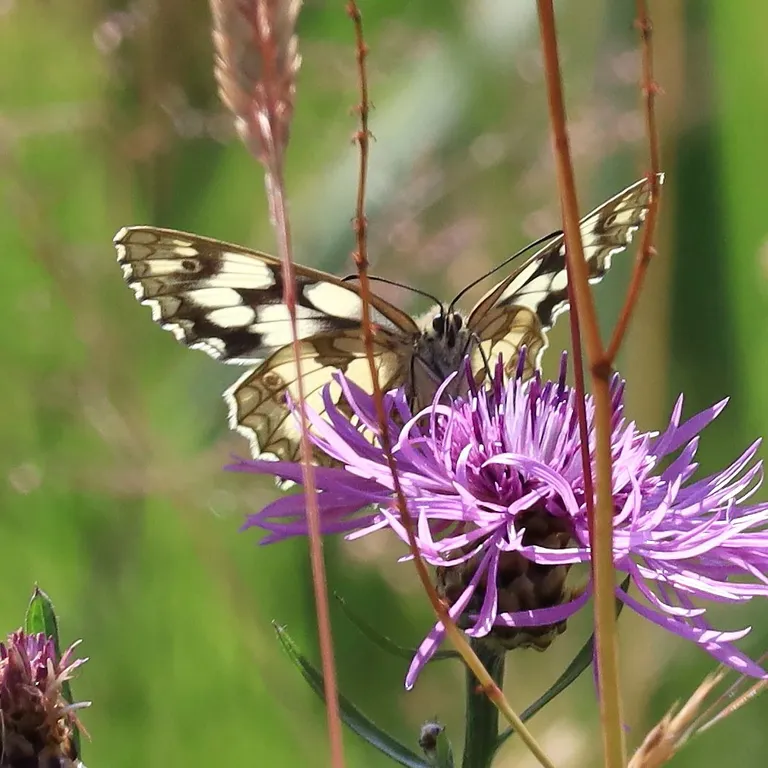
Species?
Melanargia galathea
